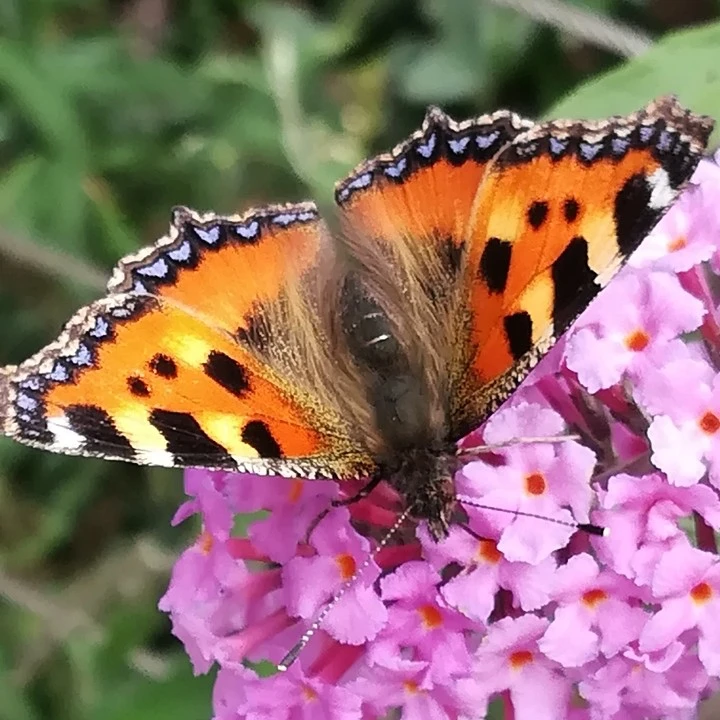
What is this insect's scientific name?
Aglais urticae
